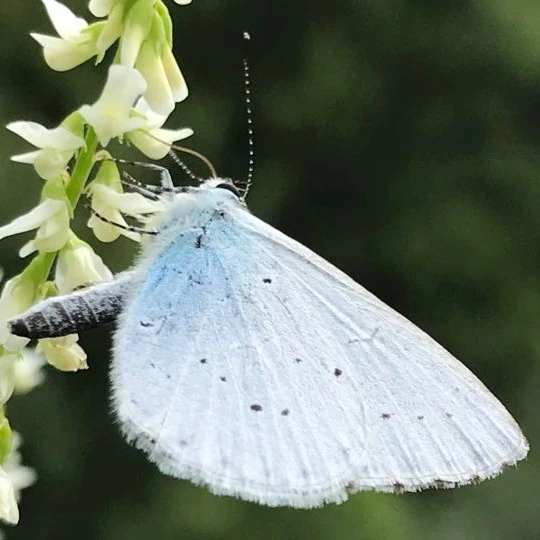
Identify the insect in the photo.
Celastrina argiolus
